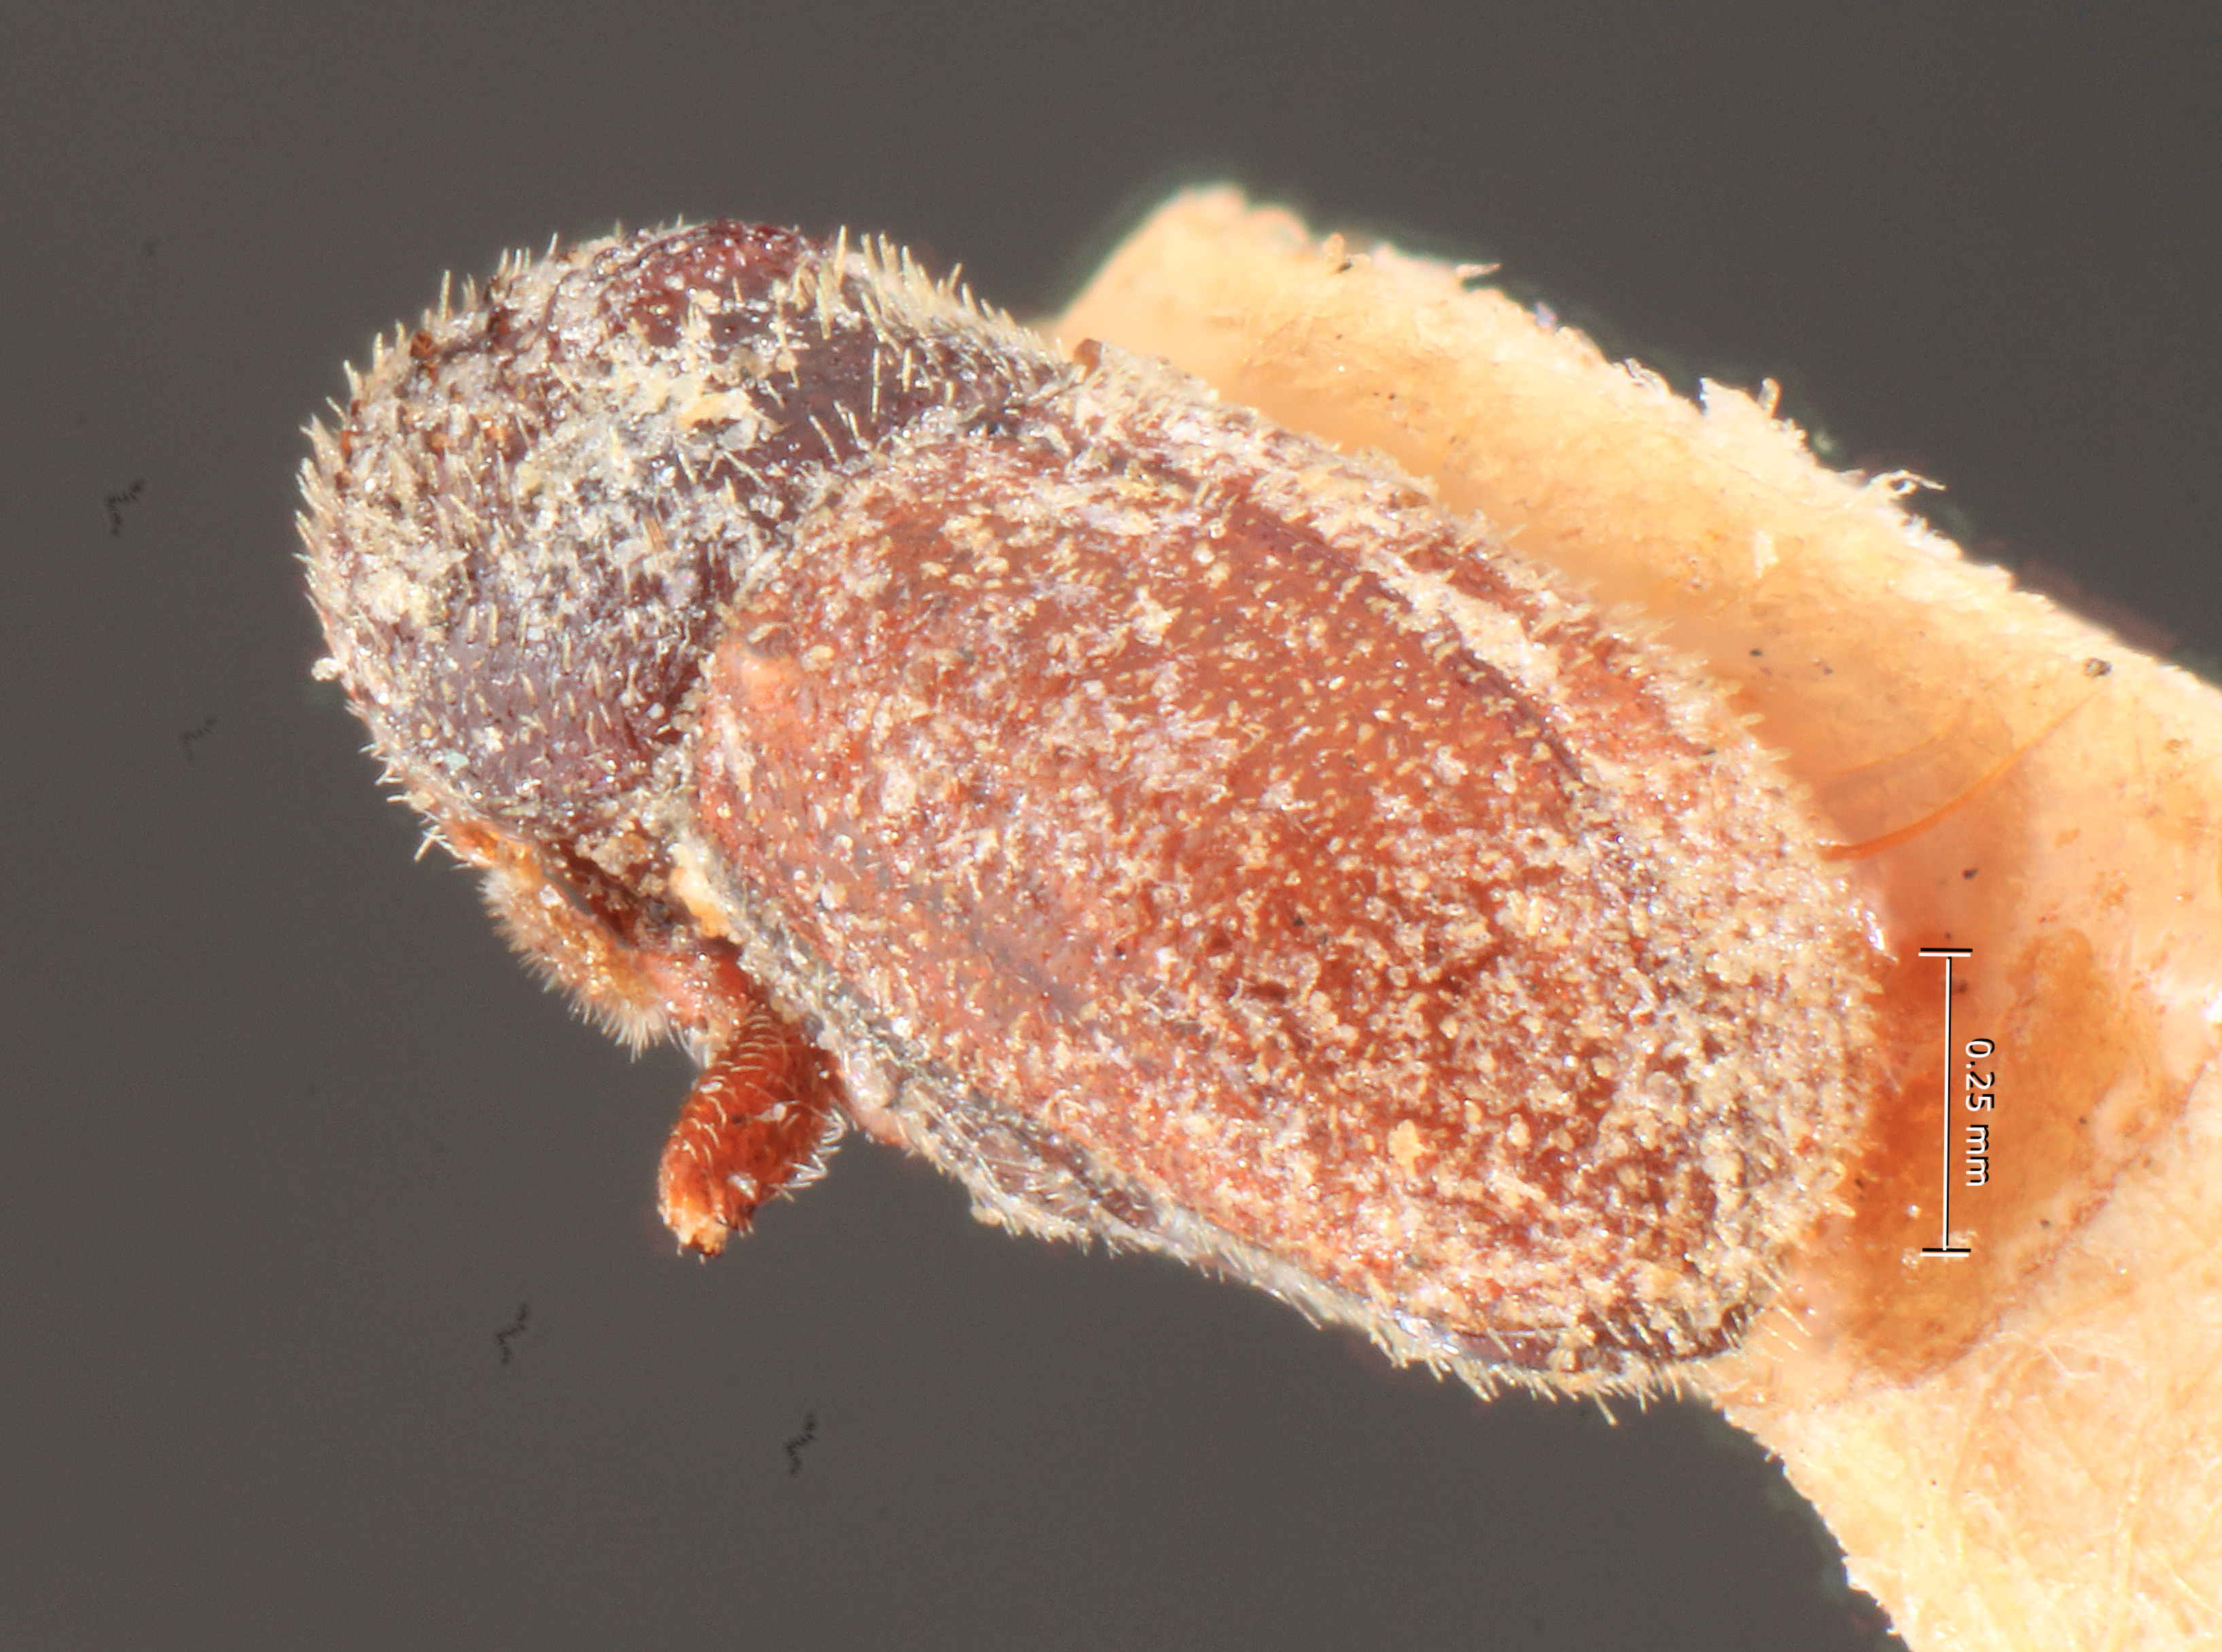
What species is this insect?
Cryphalus stierlini
